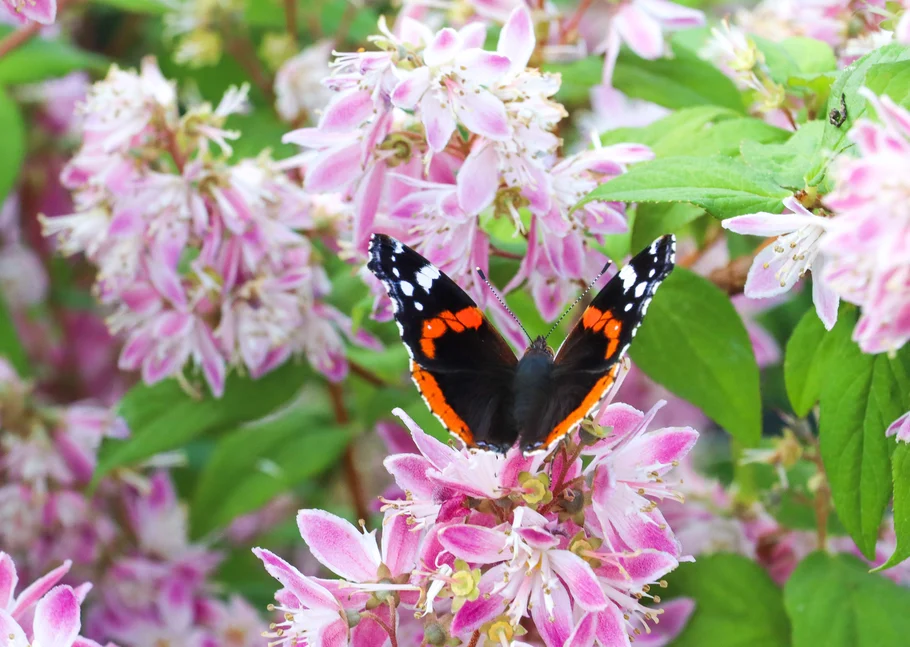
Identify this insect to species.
Vanessa atalanta
